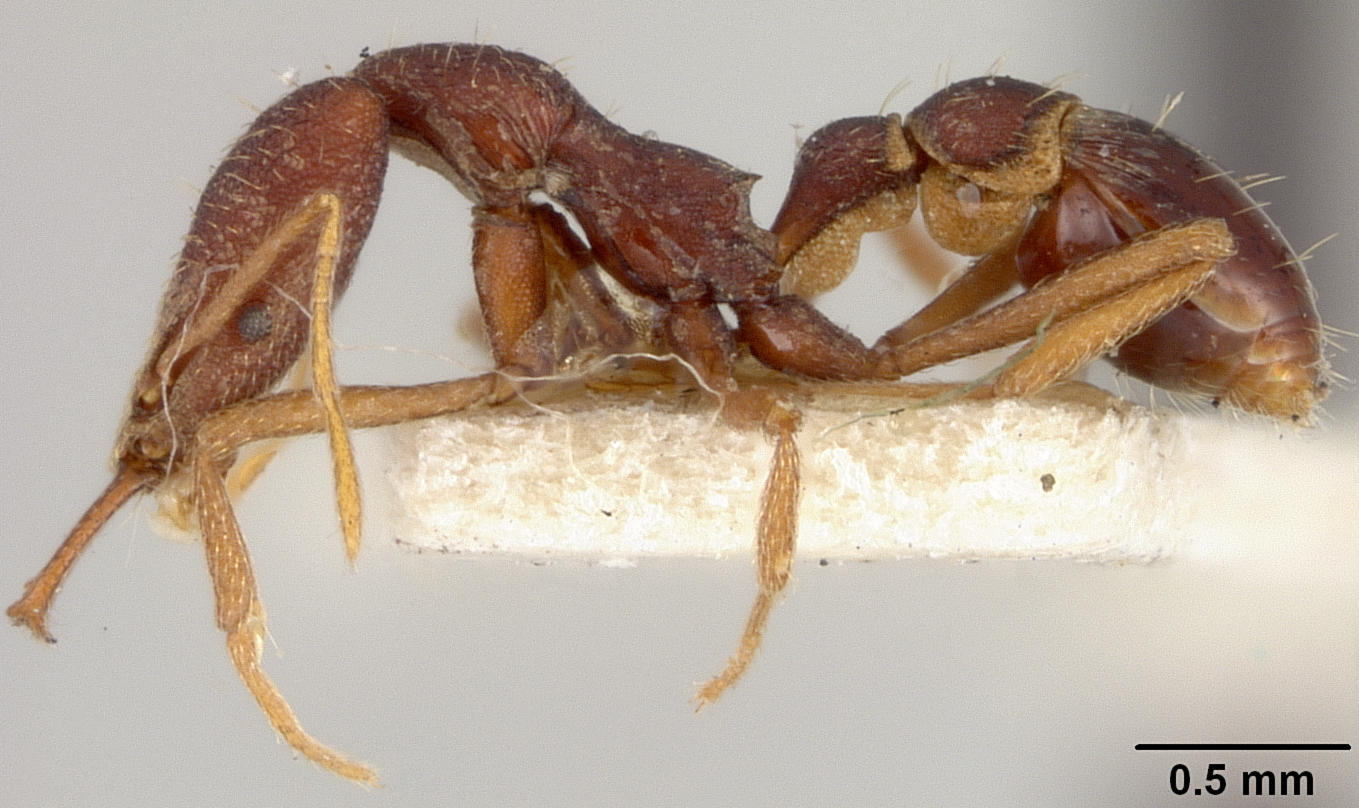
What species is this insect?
Strumigenys wheeleri
